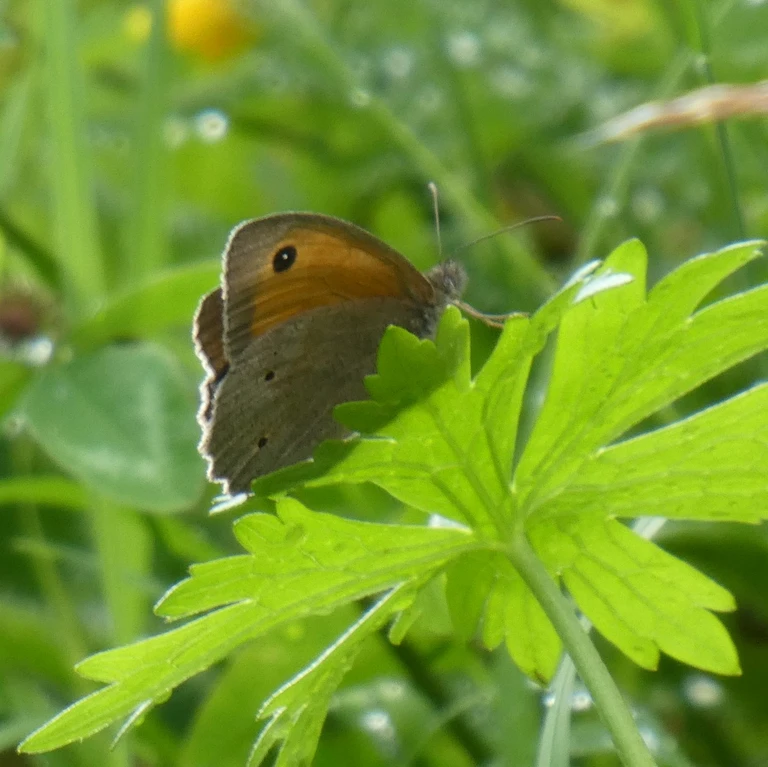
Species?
Maniola jurtina
